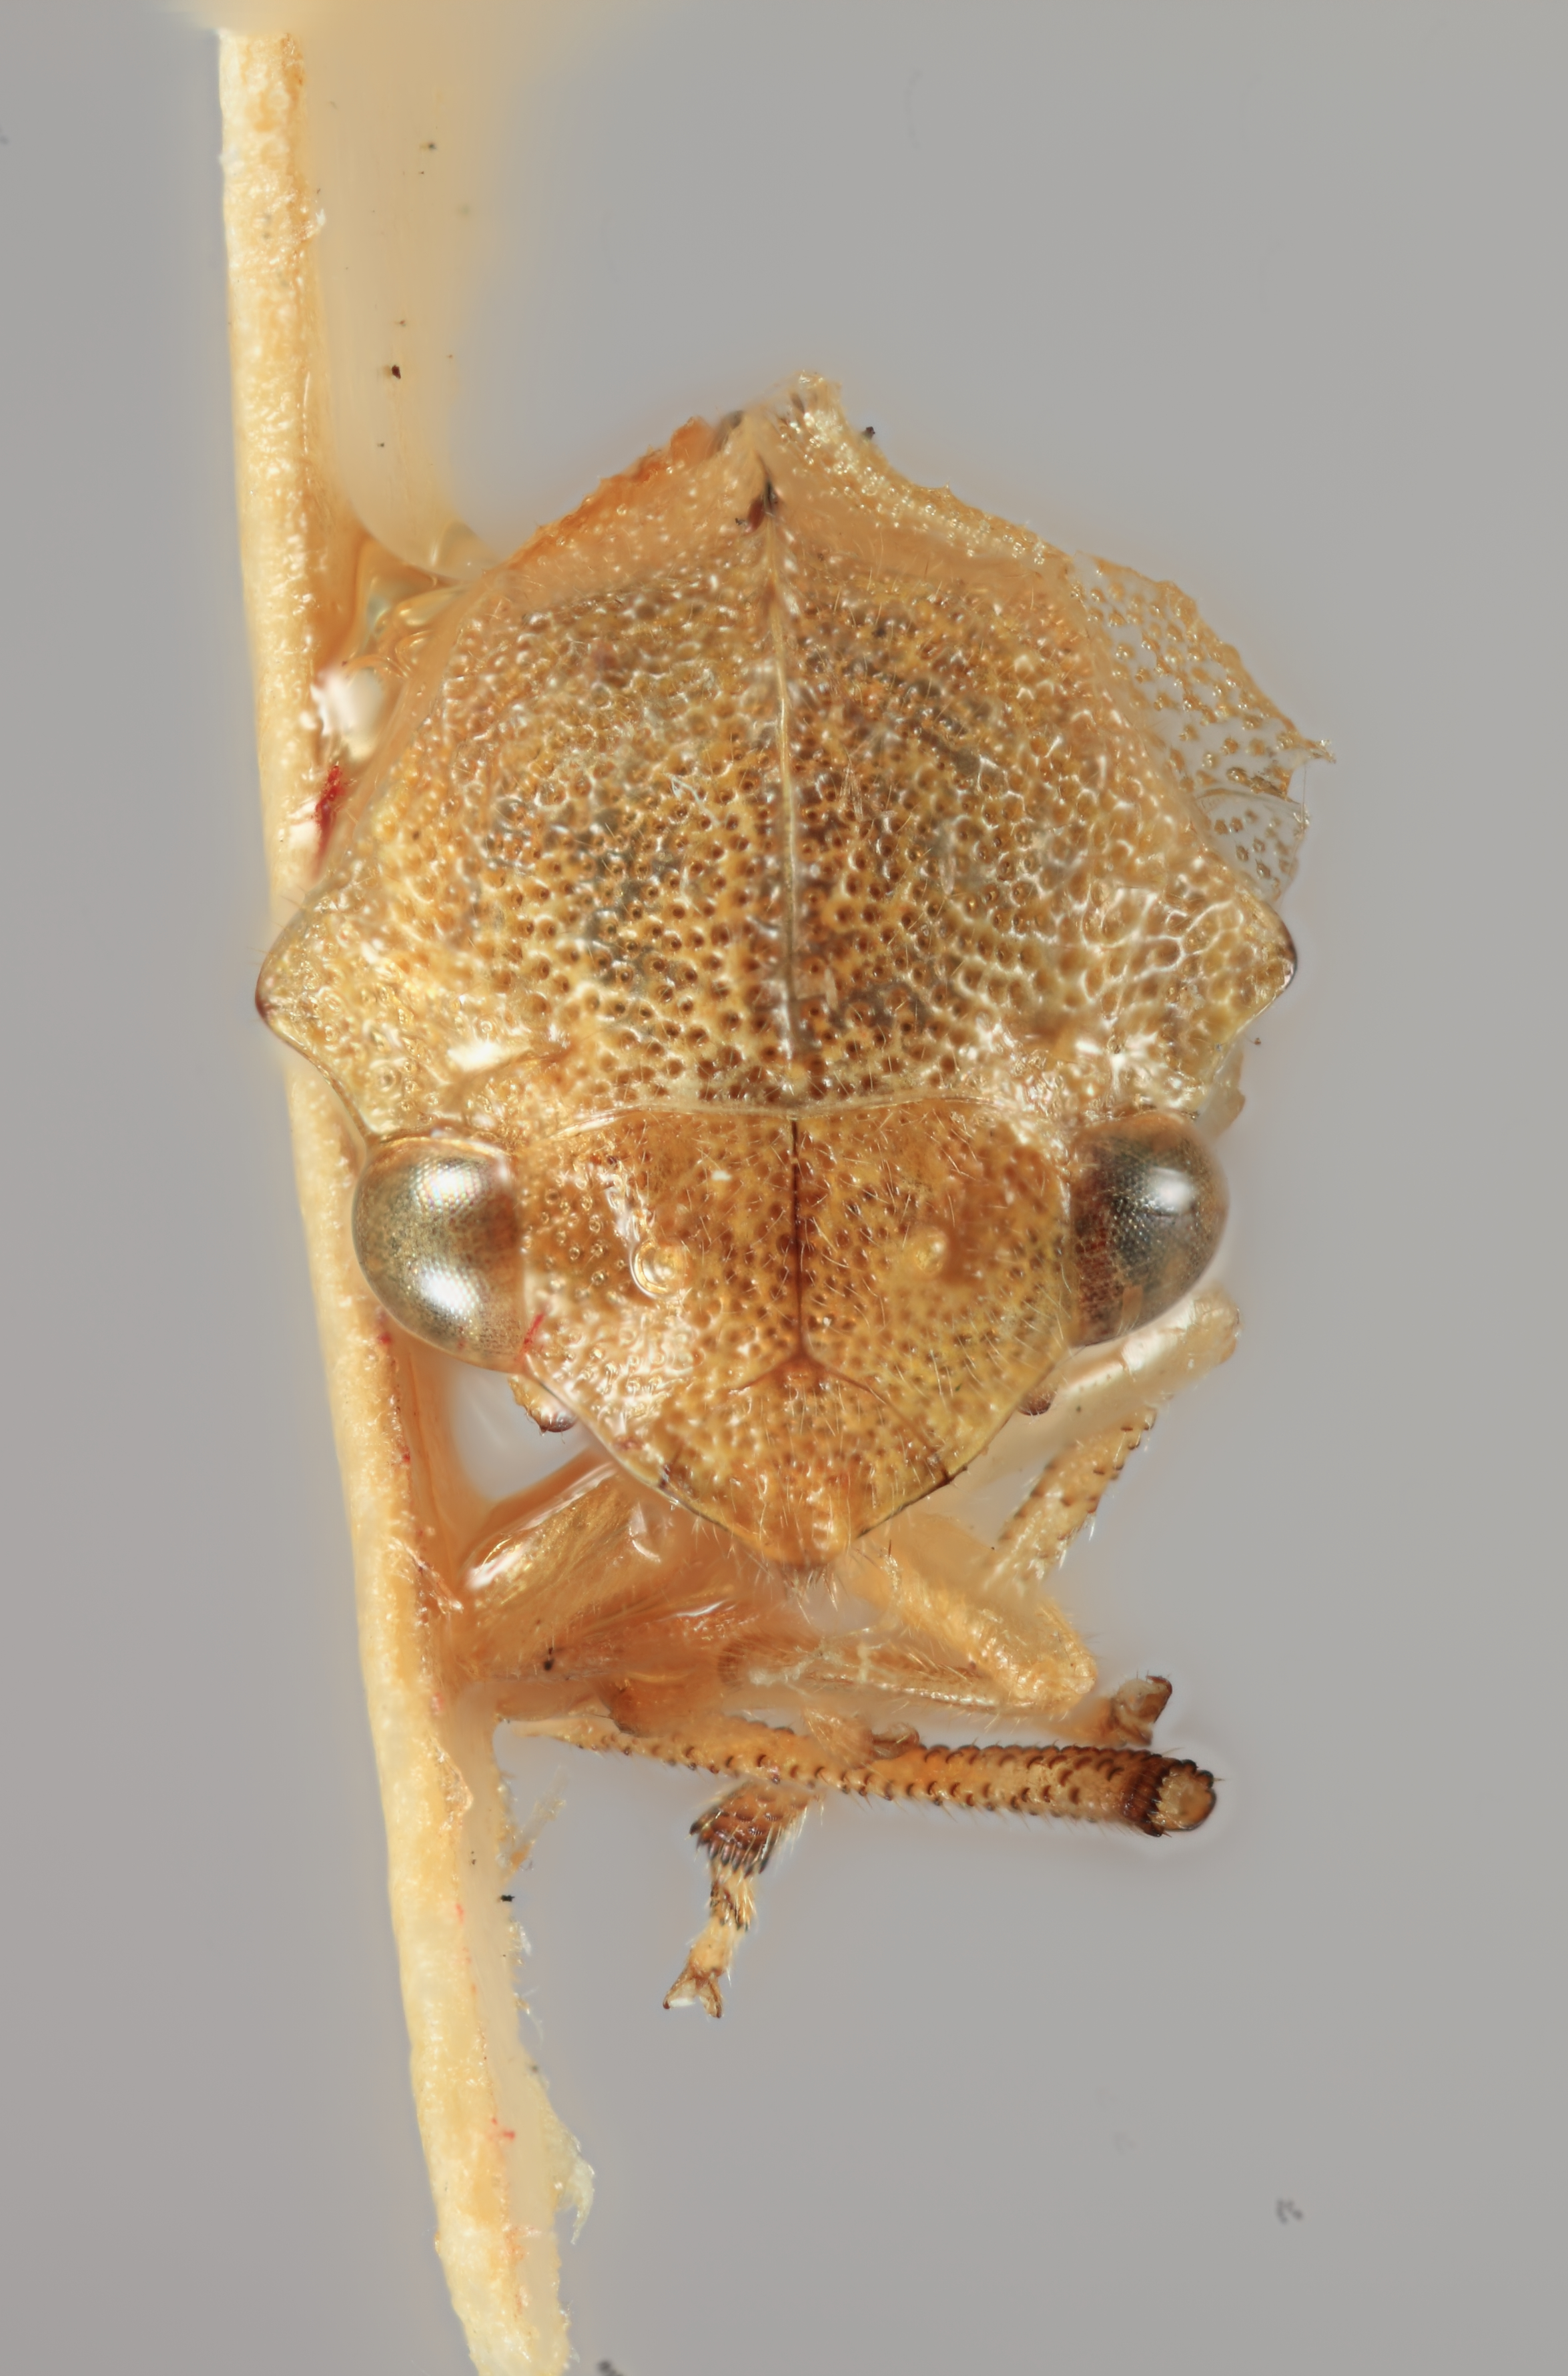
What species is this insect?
Aphetea nigropicta
